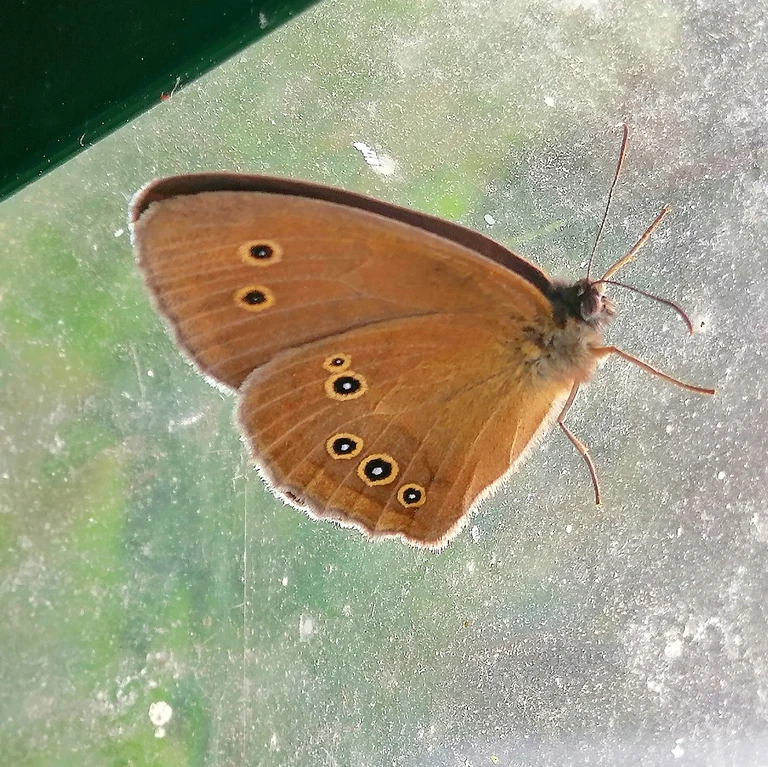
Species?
Aphantopus hyperantus
